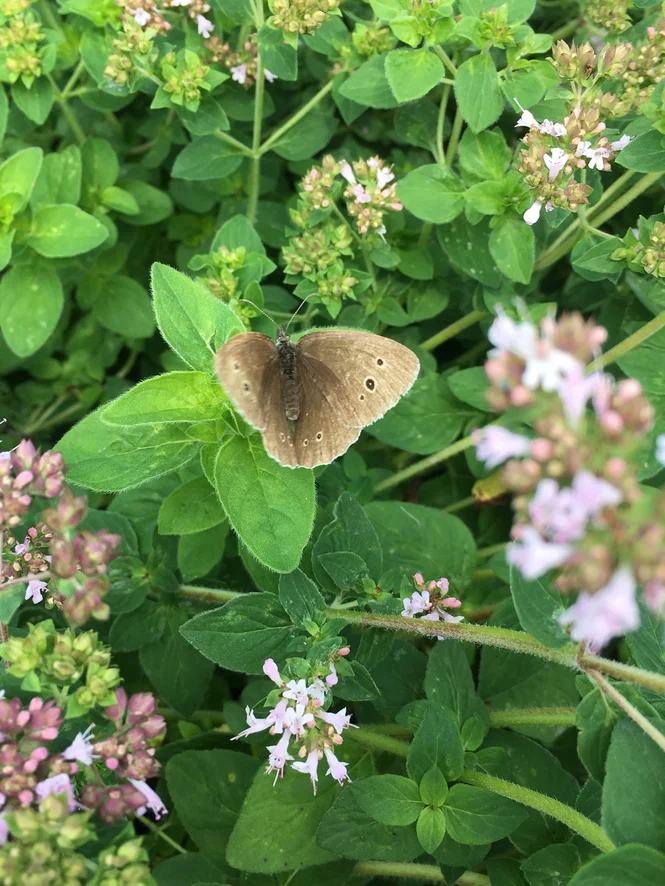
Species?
Aphantopus hyperantus
